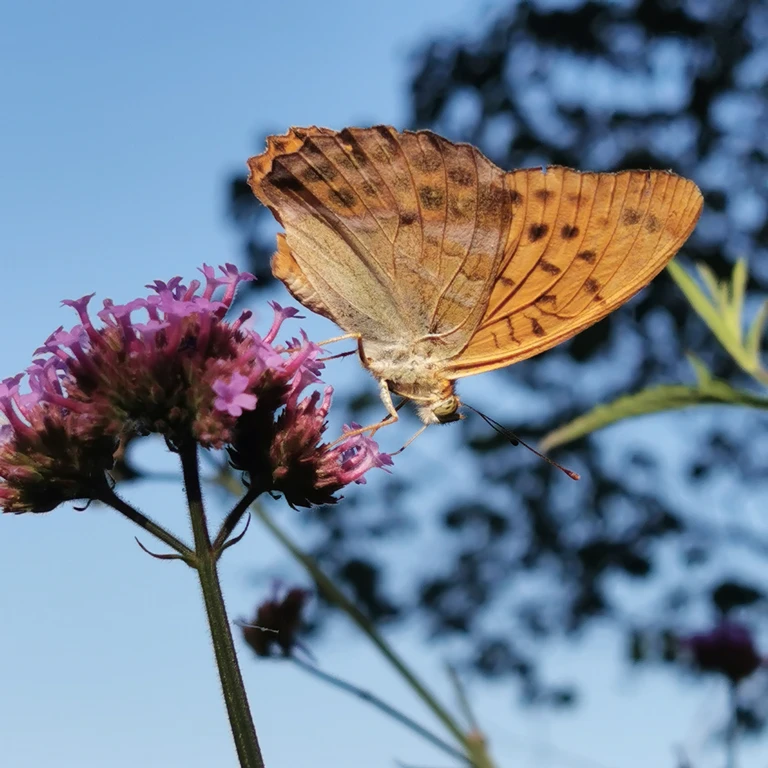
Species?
Argynnis paphia
